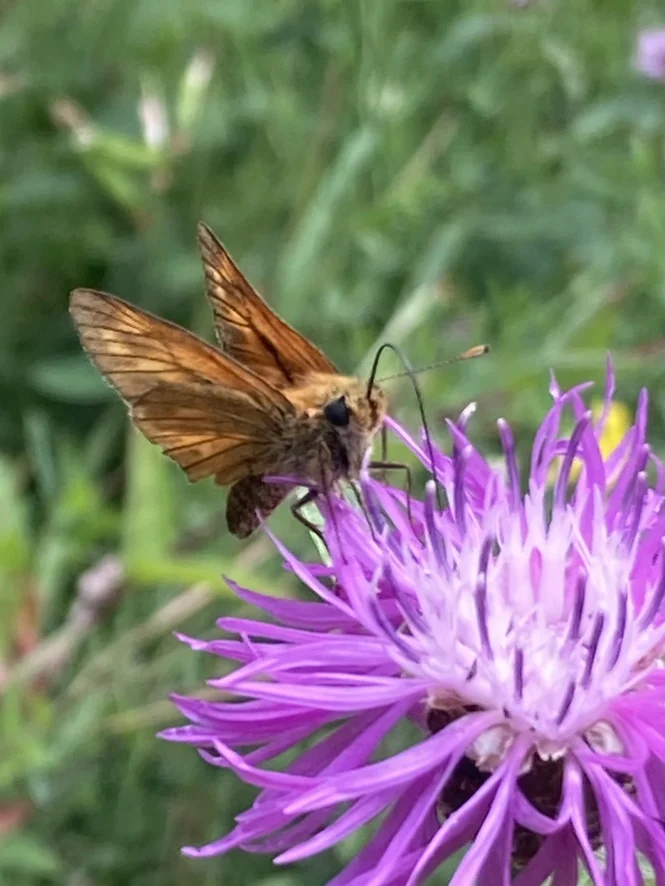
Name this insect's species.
Ochlodes sylvanus (also Ochlodes venata)
